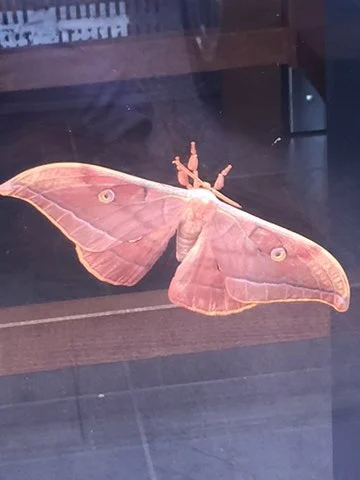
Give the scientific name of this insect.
Antheraea yamamai
